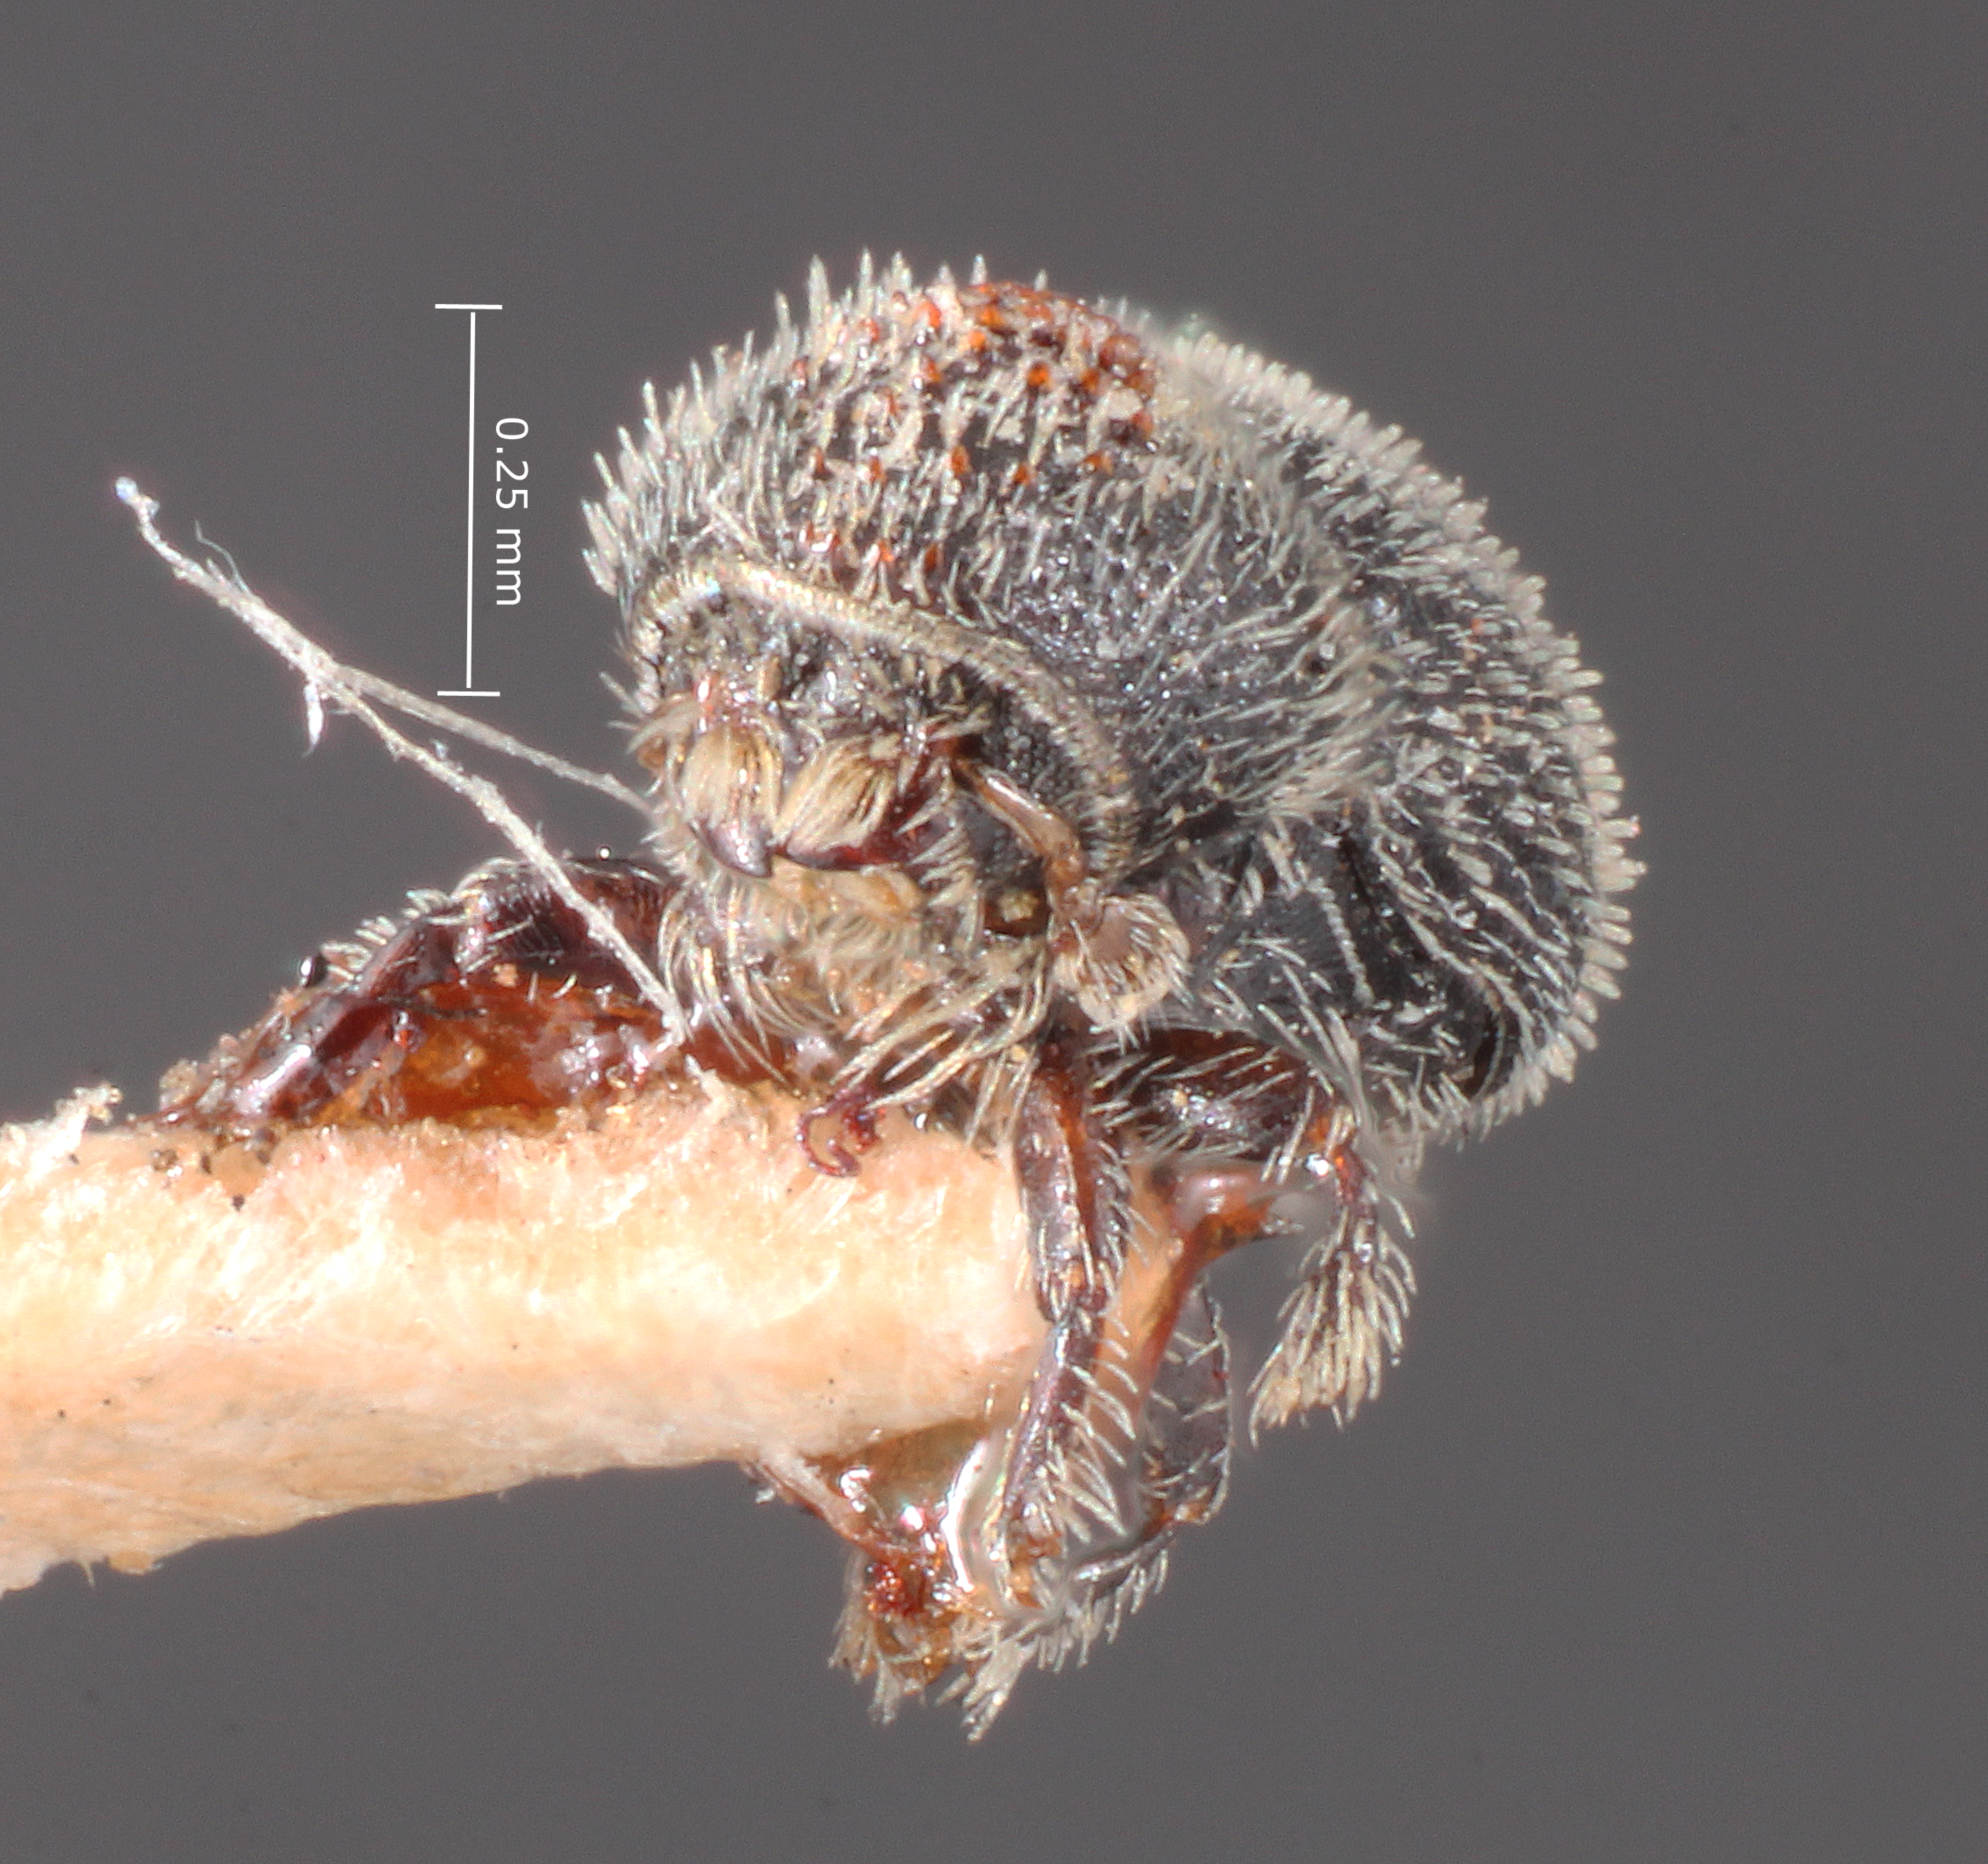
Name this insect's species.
Pseudothysanoes hopkinsi
